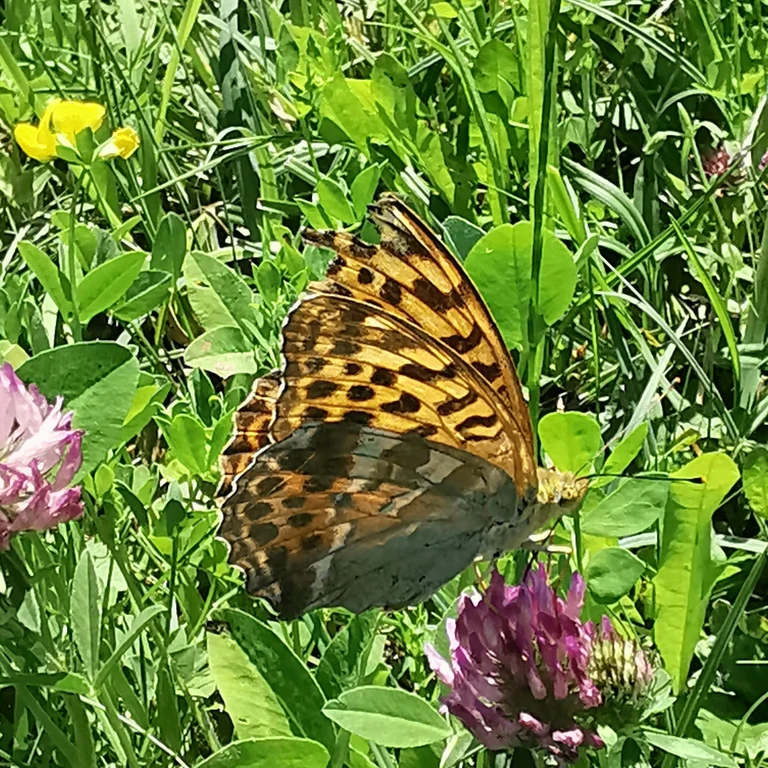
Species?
Argynnis paphia
